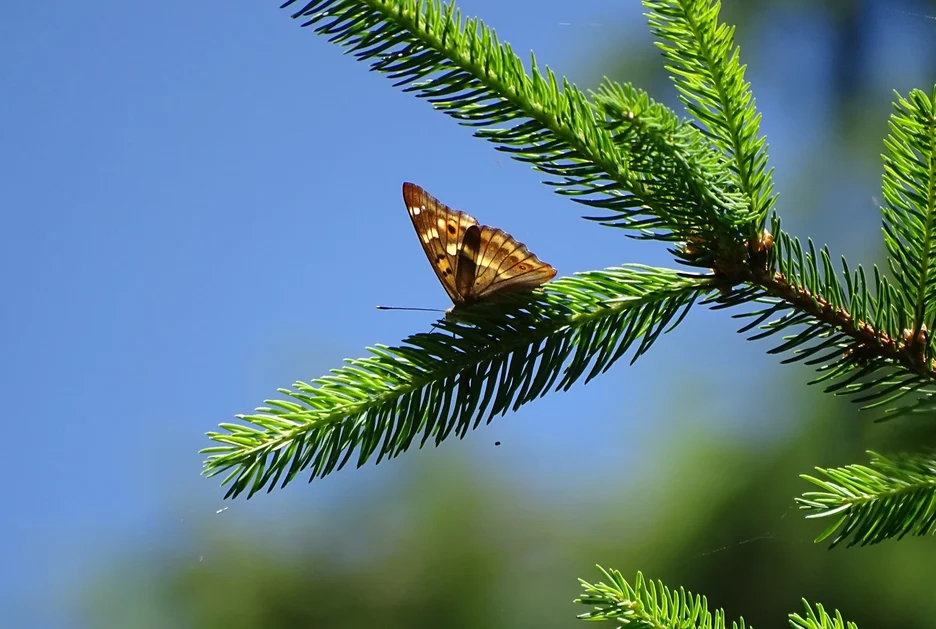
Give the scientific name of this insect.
Apatura ilia
